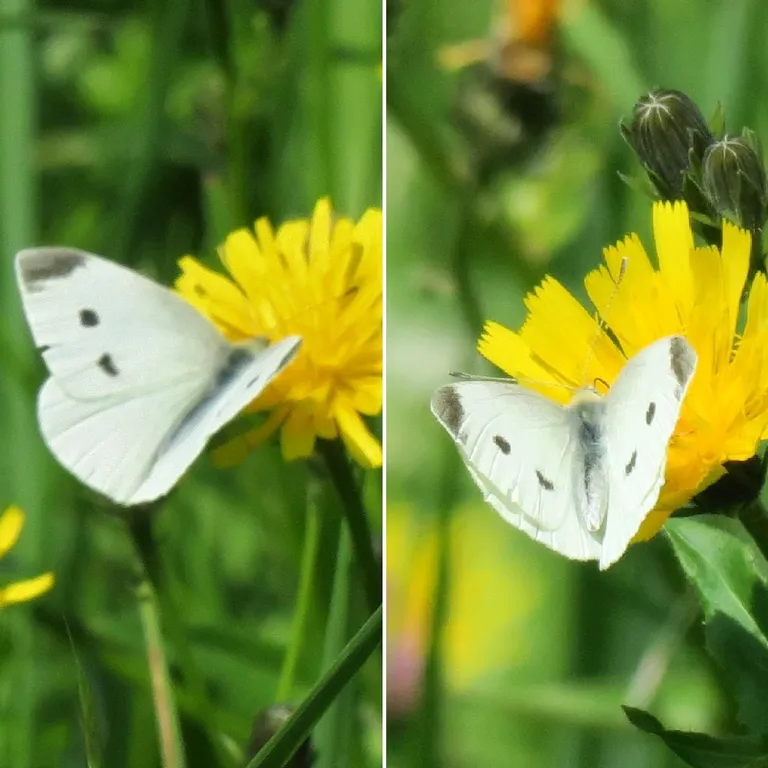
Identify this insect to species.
Pieris rapae
